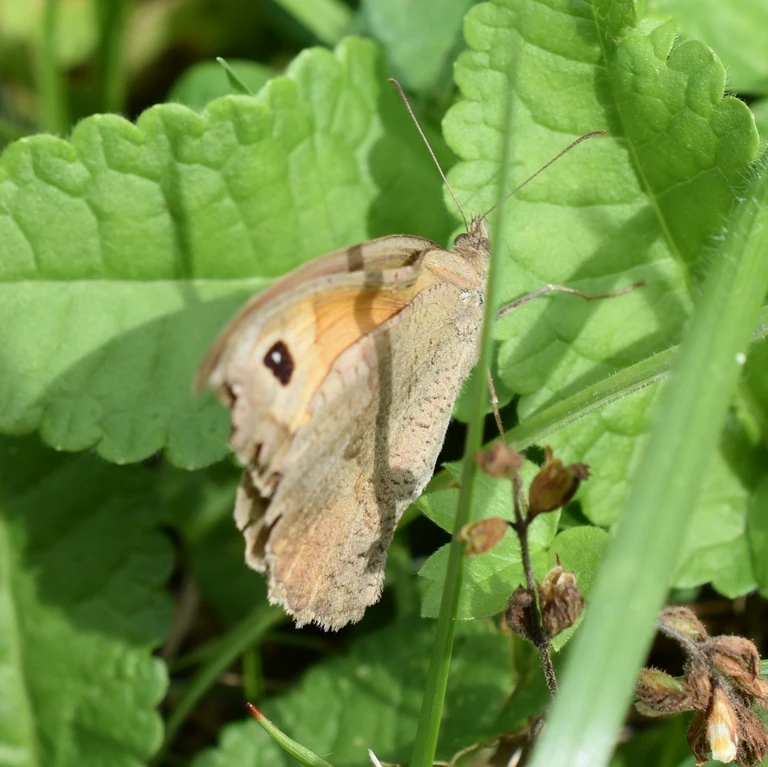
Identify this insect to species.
Maniola jurtina
